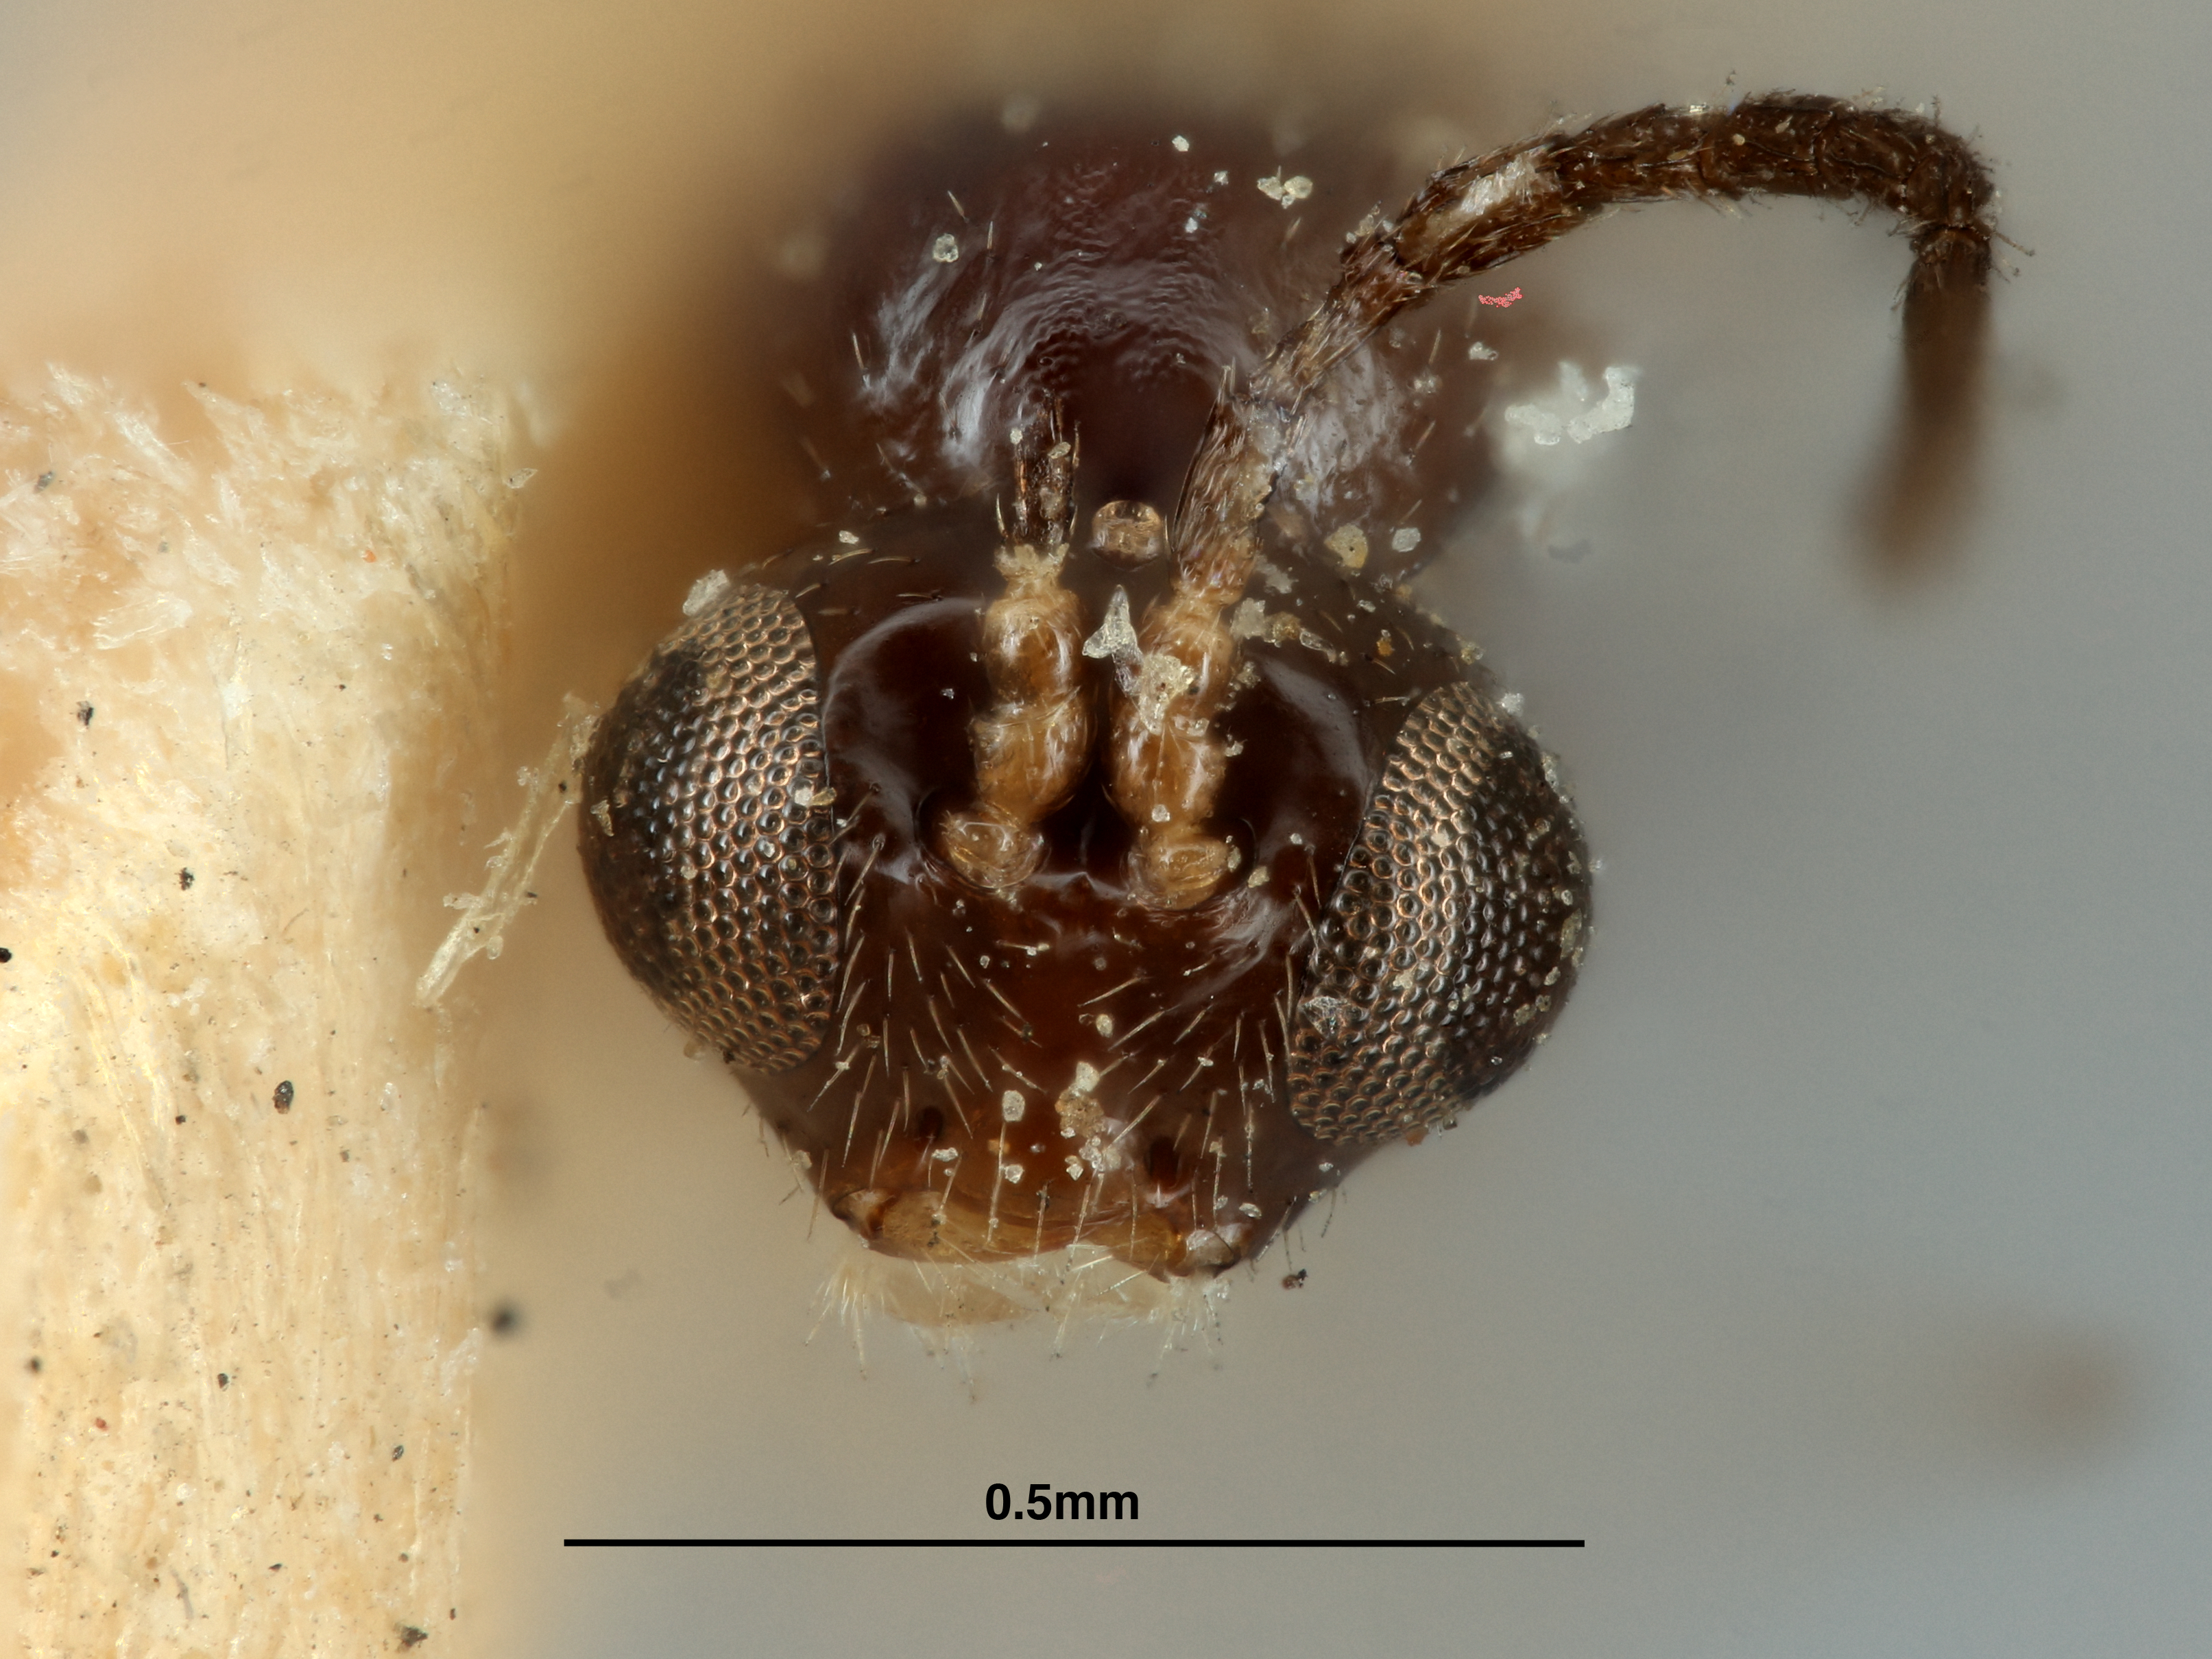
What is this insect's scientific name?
Lysiphlebus coquilletti
